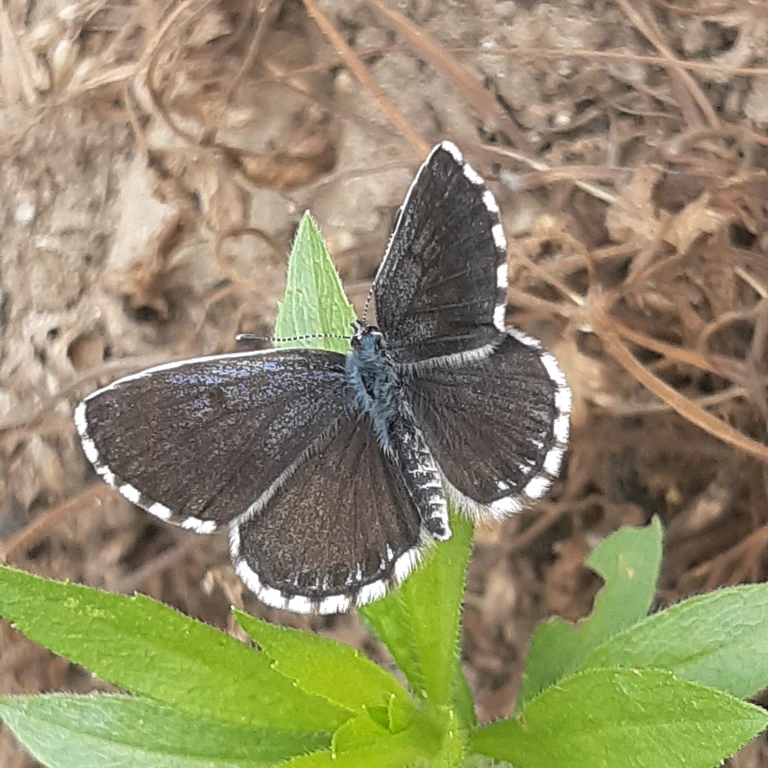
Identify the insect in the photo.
Scolitantides orion
